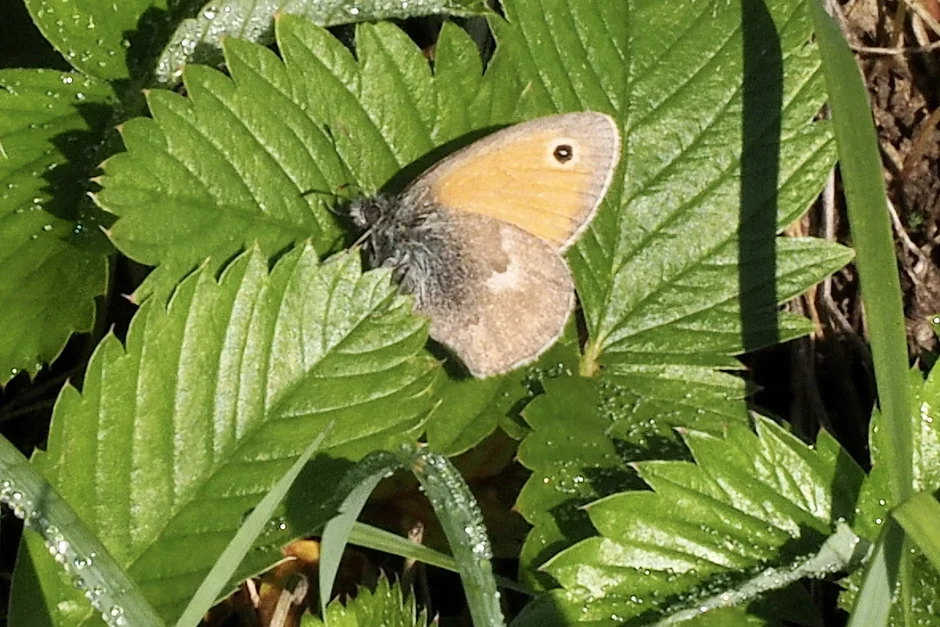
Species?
Coenonympha pamphilus
